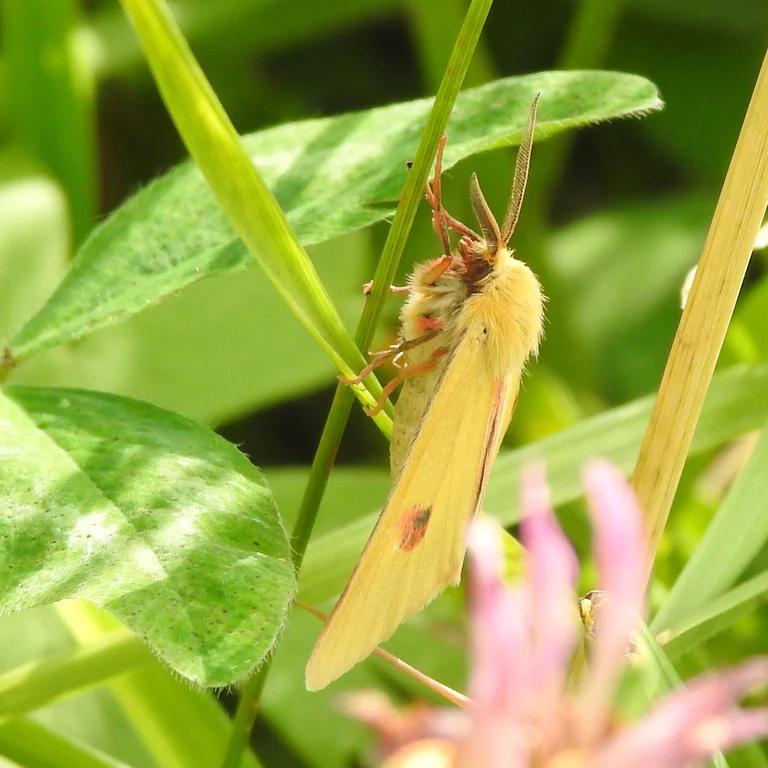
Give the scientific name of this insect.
Diacrisia sannio
